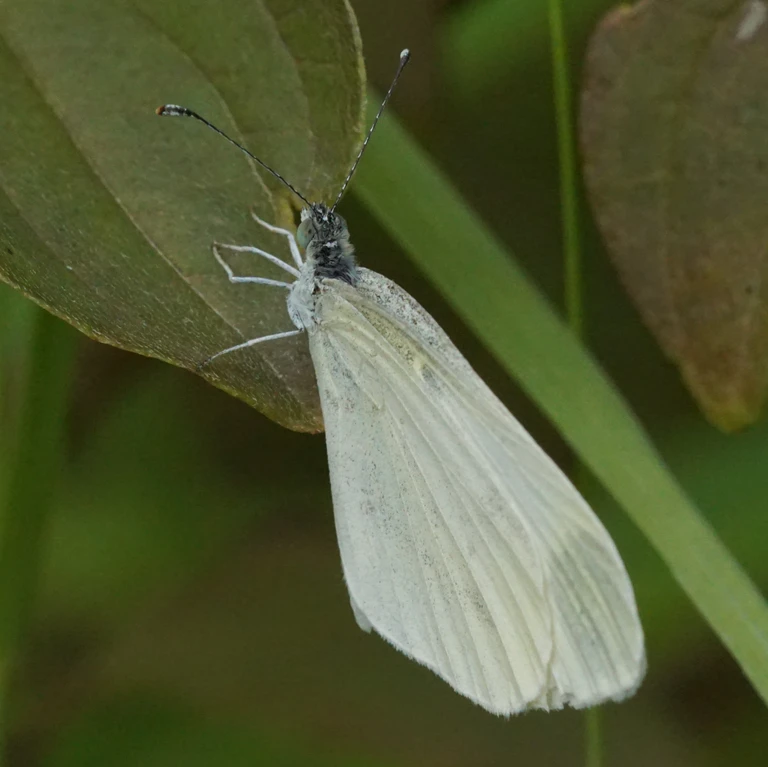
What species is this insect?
Leptidea sinapis/juvernica
